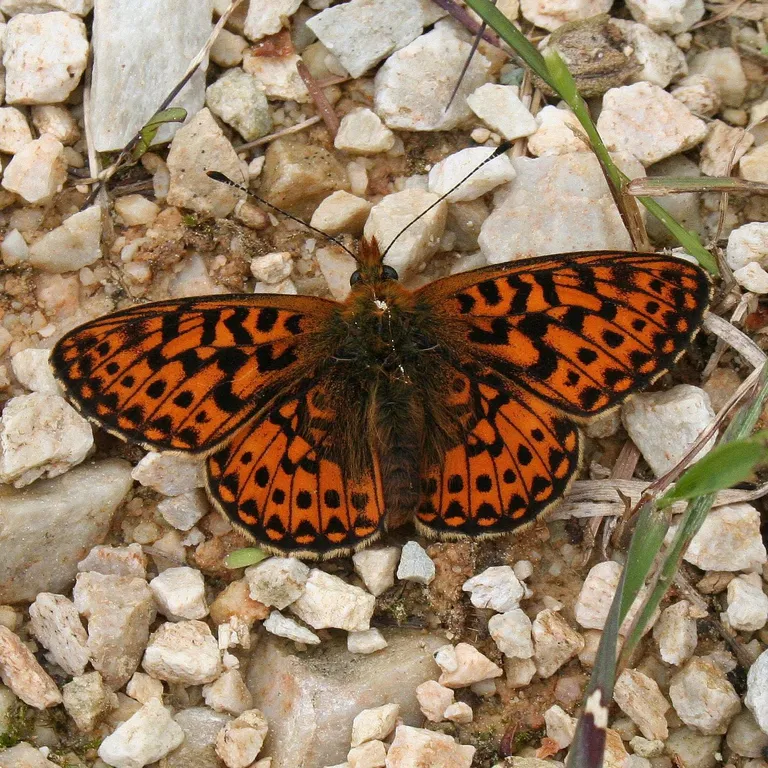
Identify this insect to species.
Boloria euphrosyne (also Clossiana euphrosyne)
